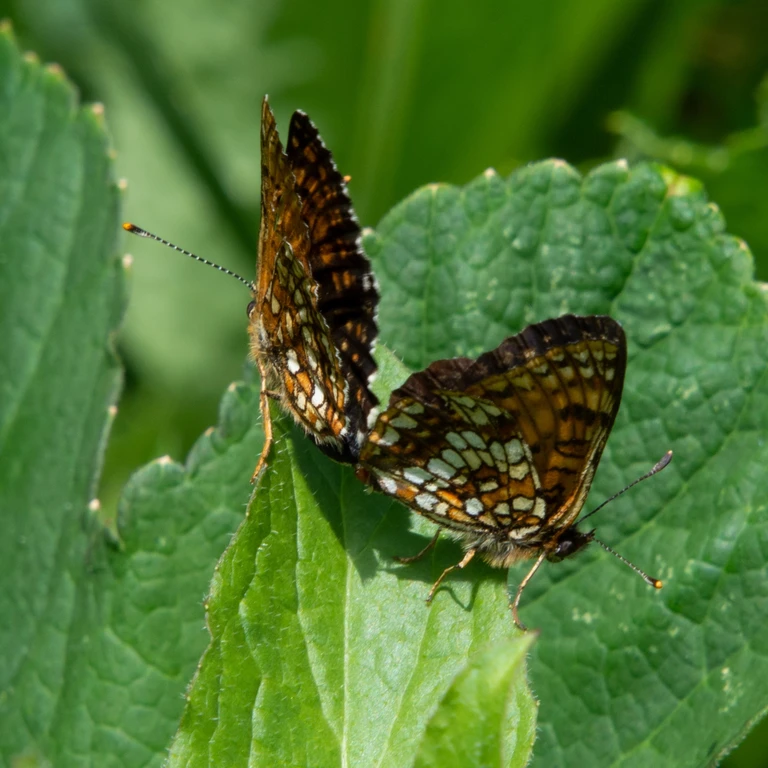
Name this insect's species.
Melitaea diamina
